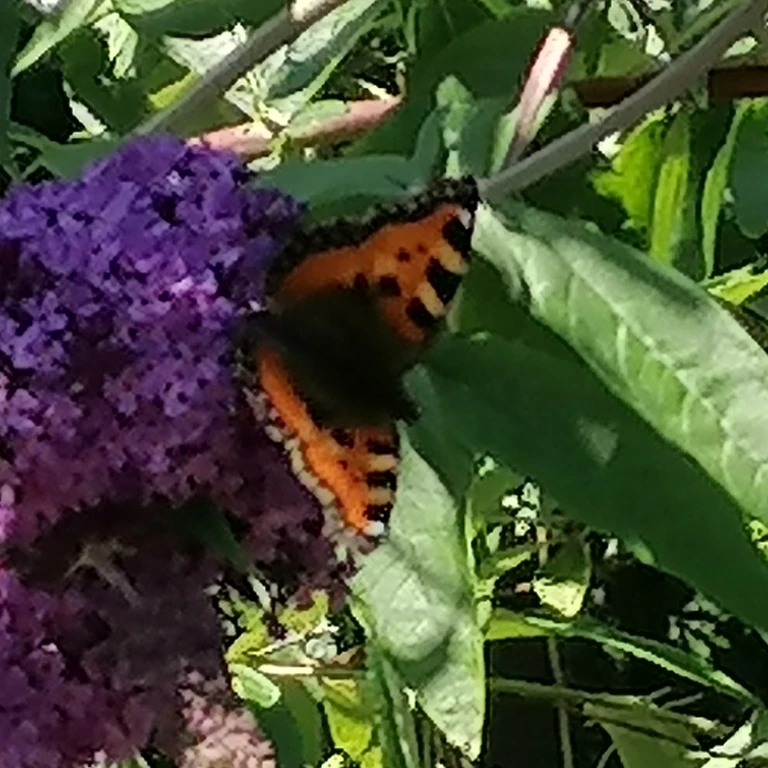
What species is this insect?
Aglais urticae
